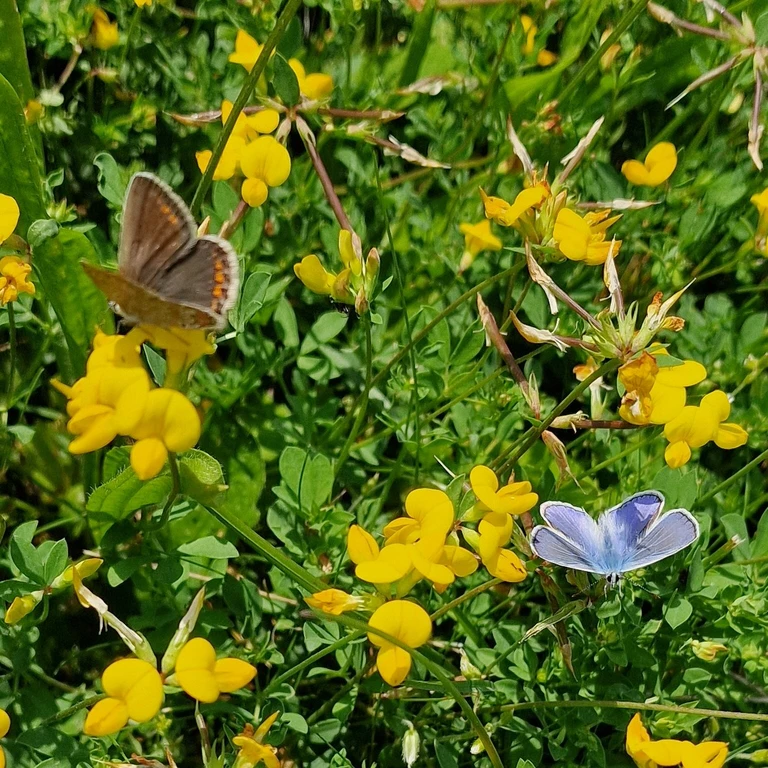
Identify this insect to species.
Polyommatus icarus
